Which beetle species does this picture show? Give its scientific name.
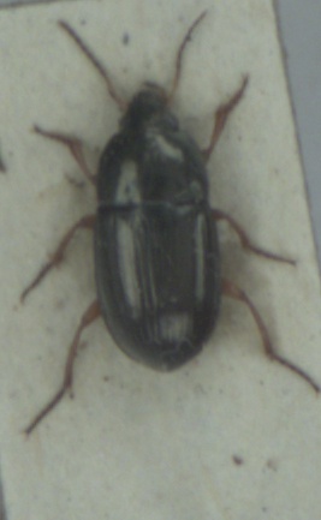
Amara familiaris
